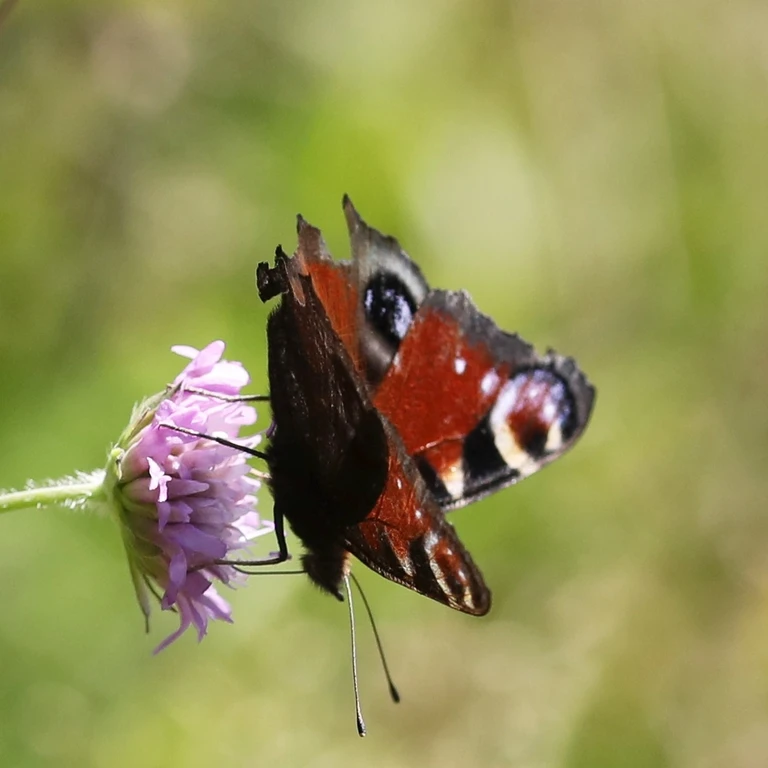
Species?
Aglais io
